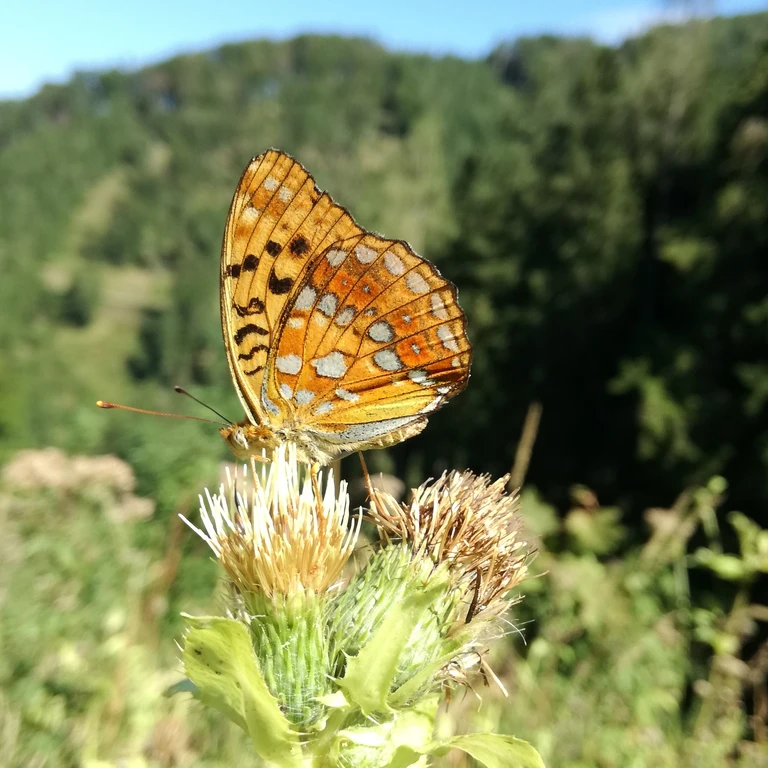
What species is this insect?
Fabriciana adippe
